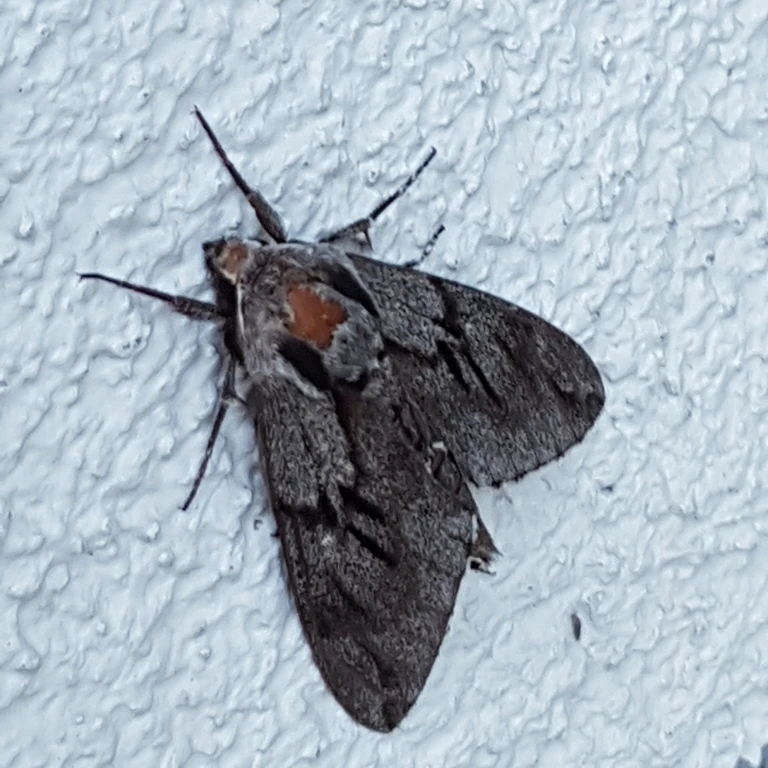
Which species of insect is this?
Sphinx pinastri
